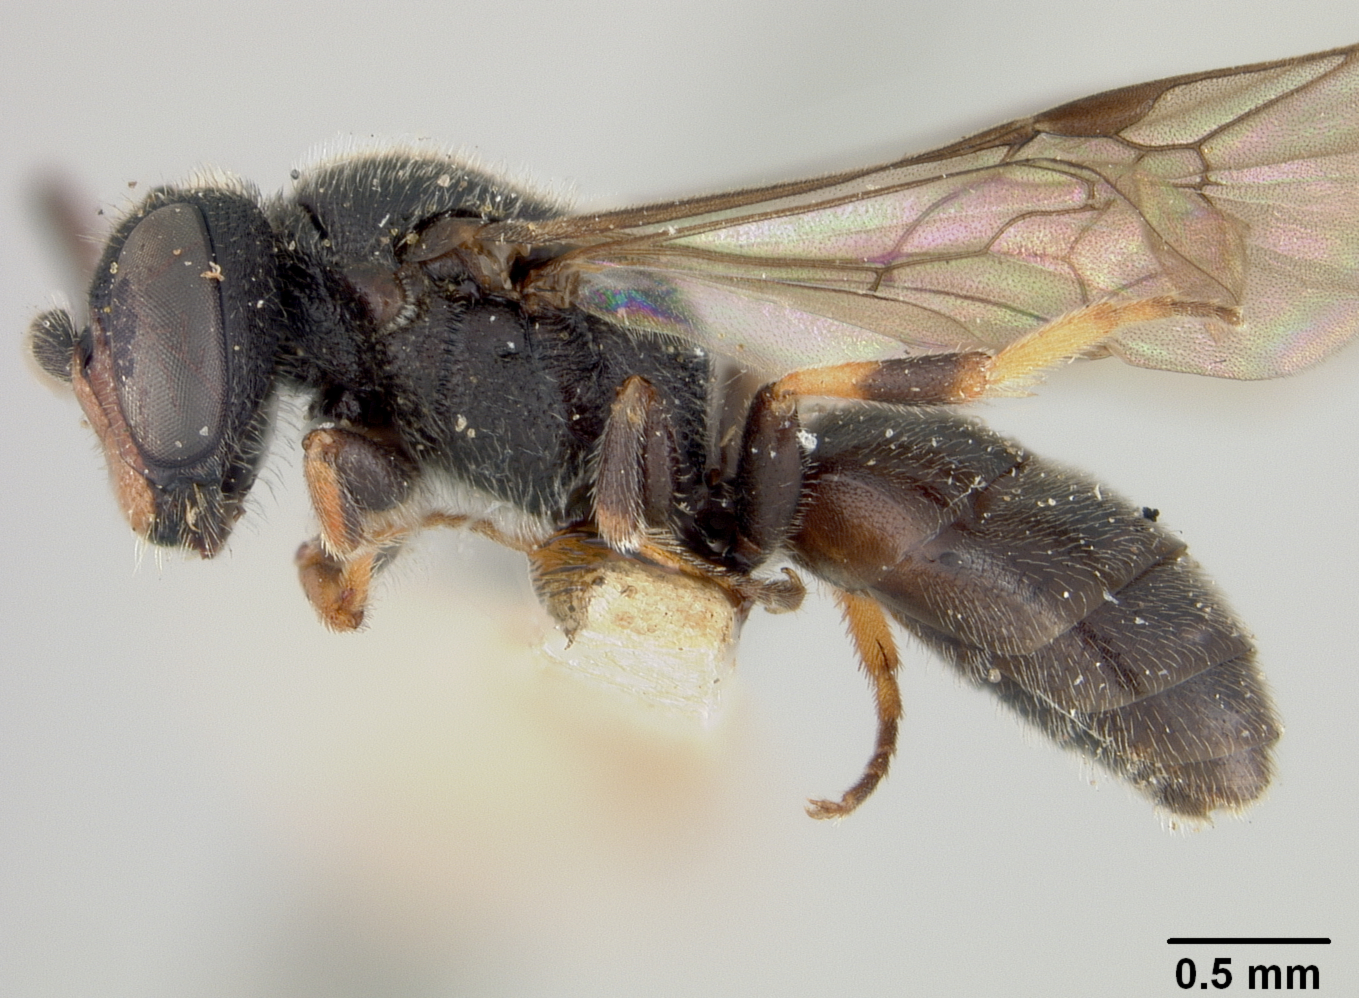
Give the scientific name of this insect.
Prosopis rudbeckiae
